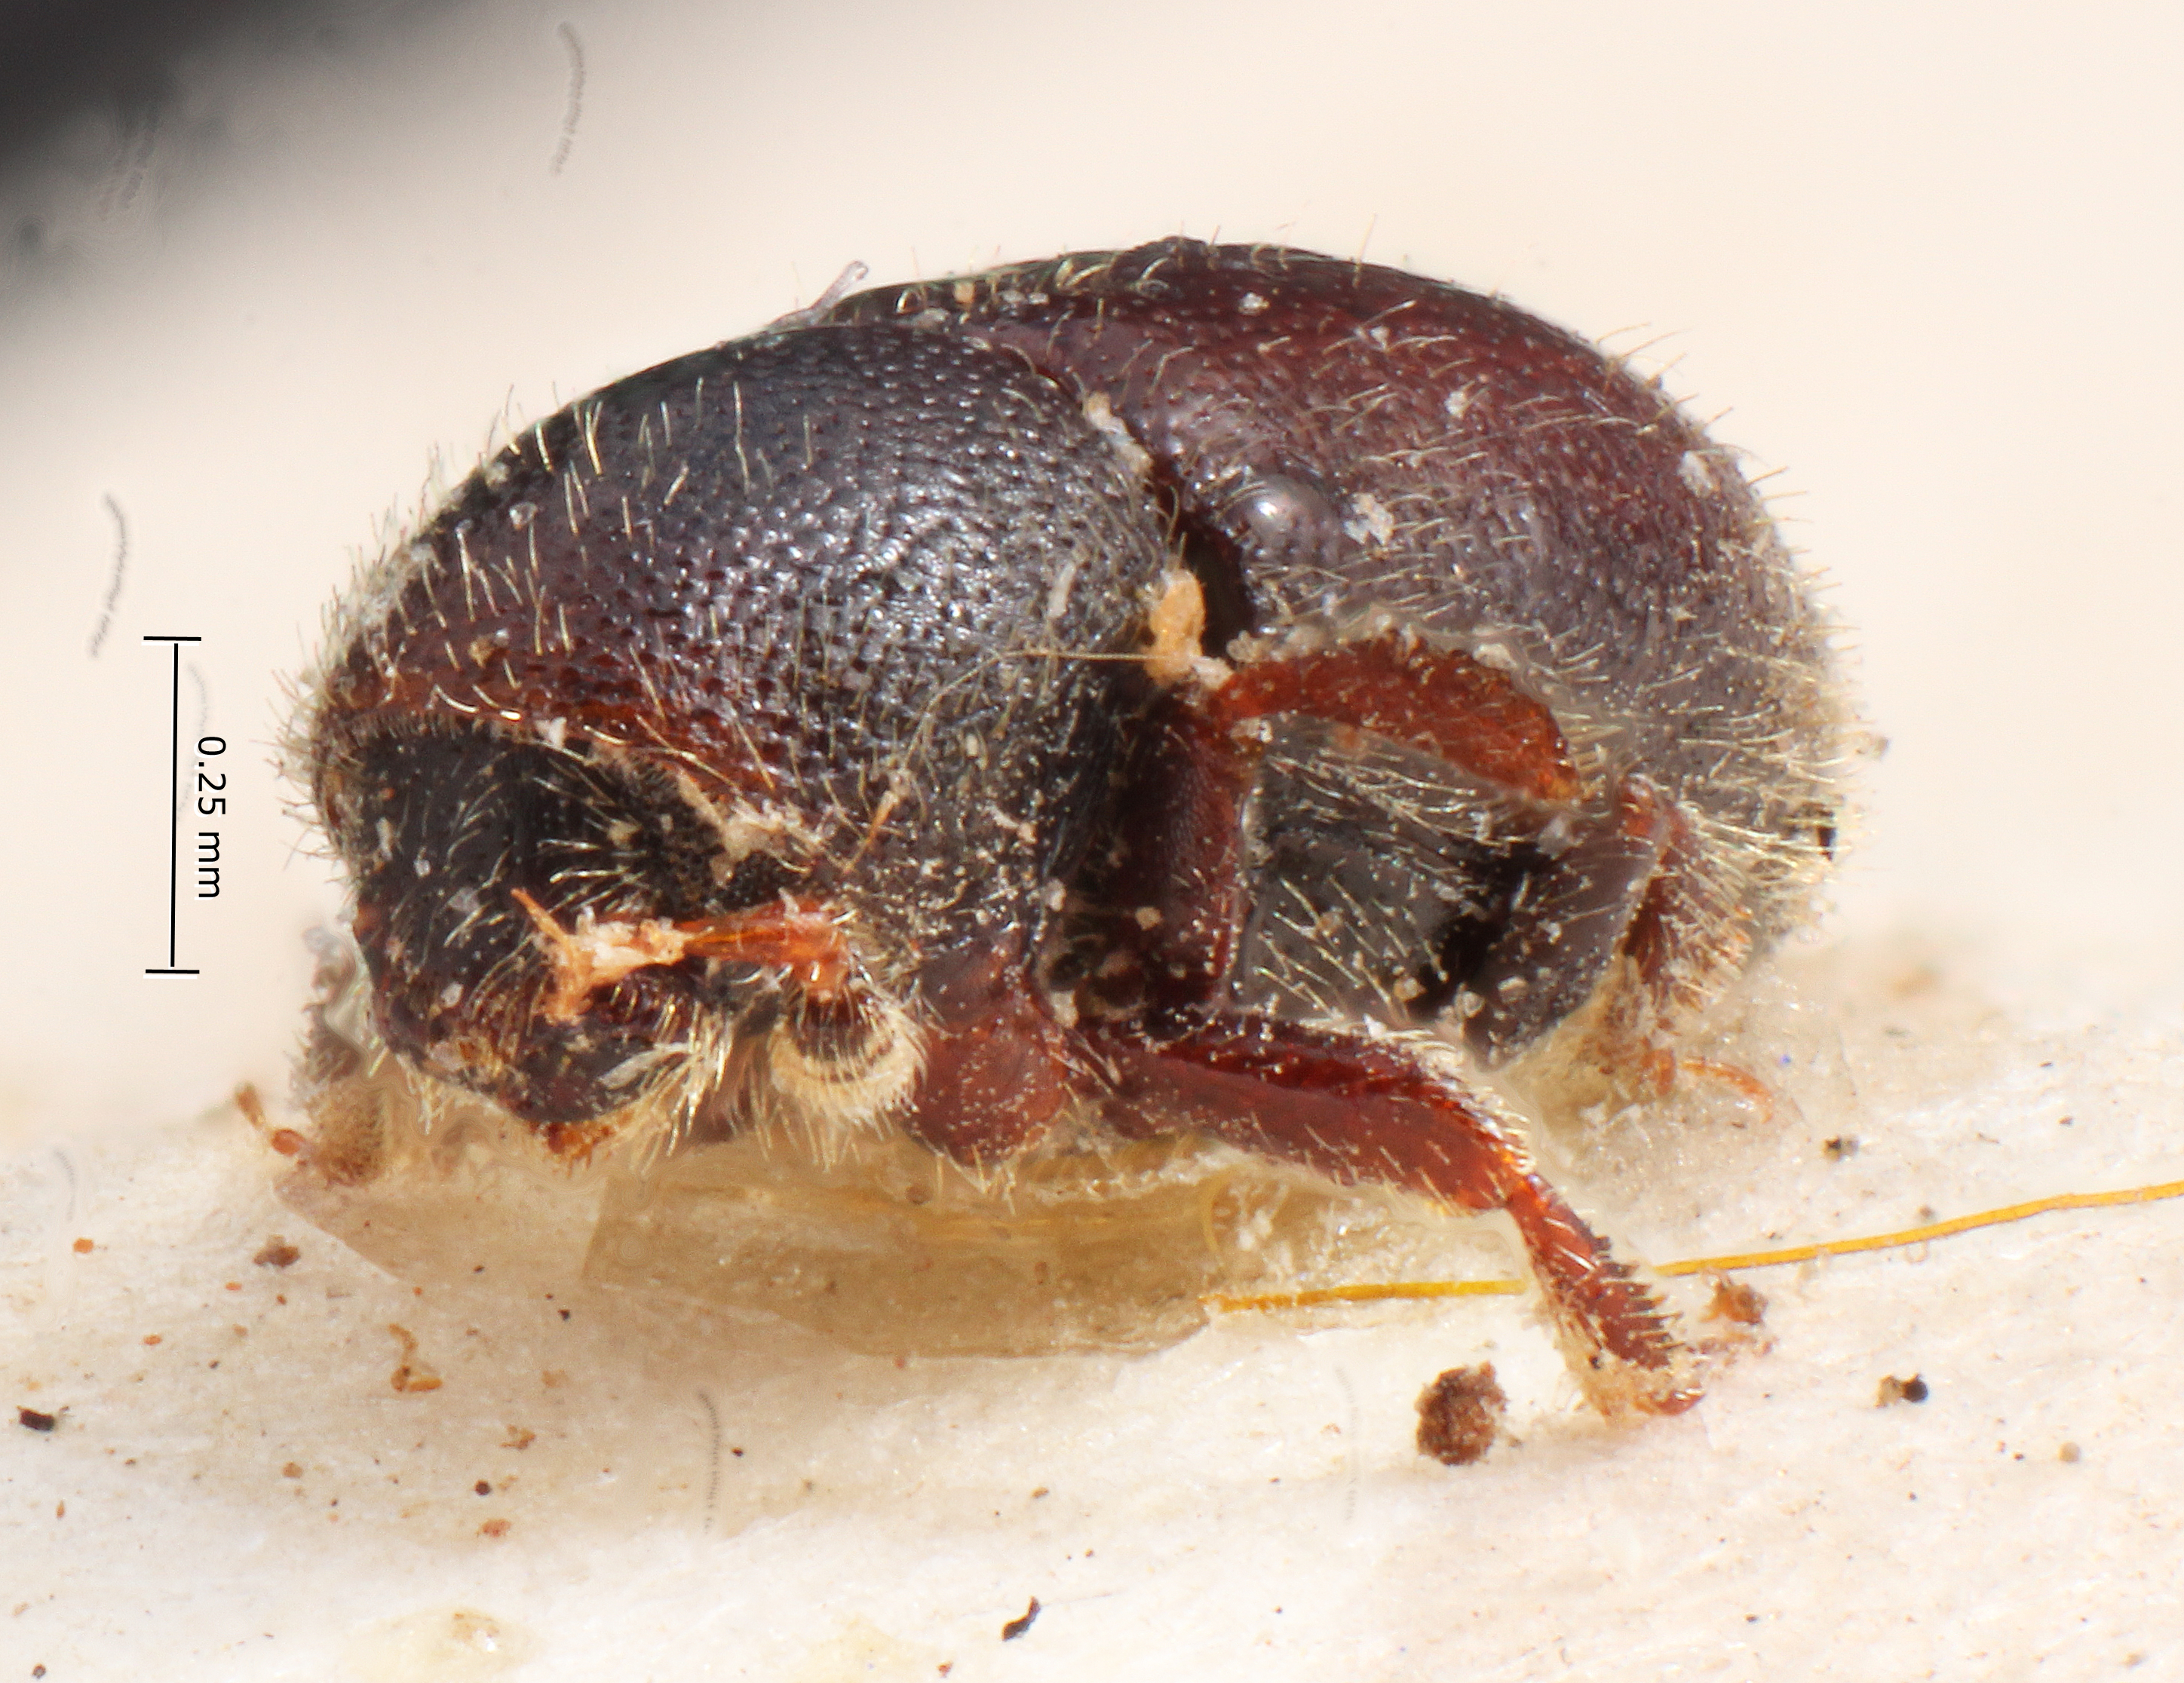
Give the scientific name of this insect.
Hexacolus striatus
